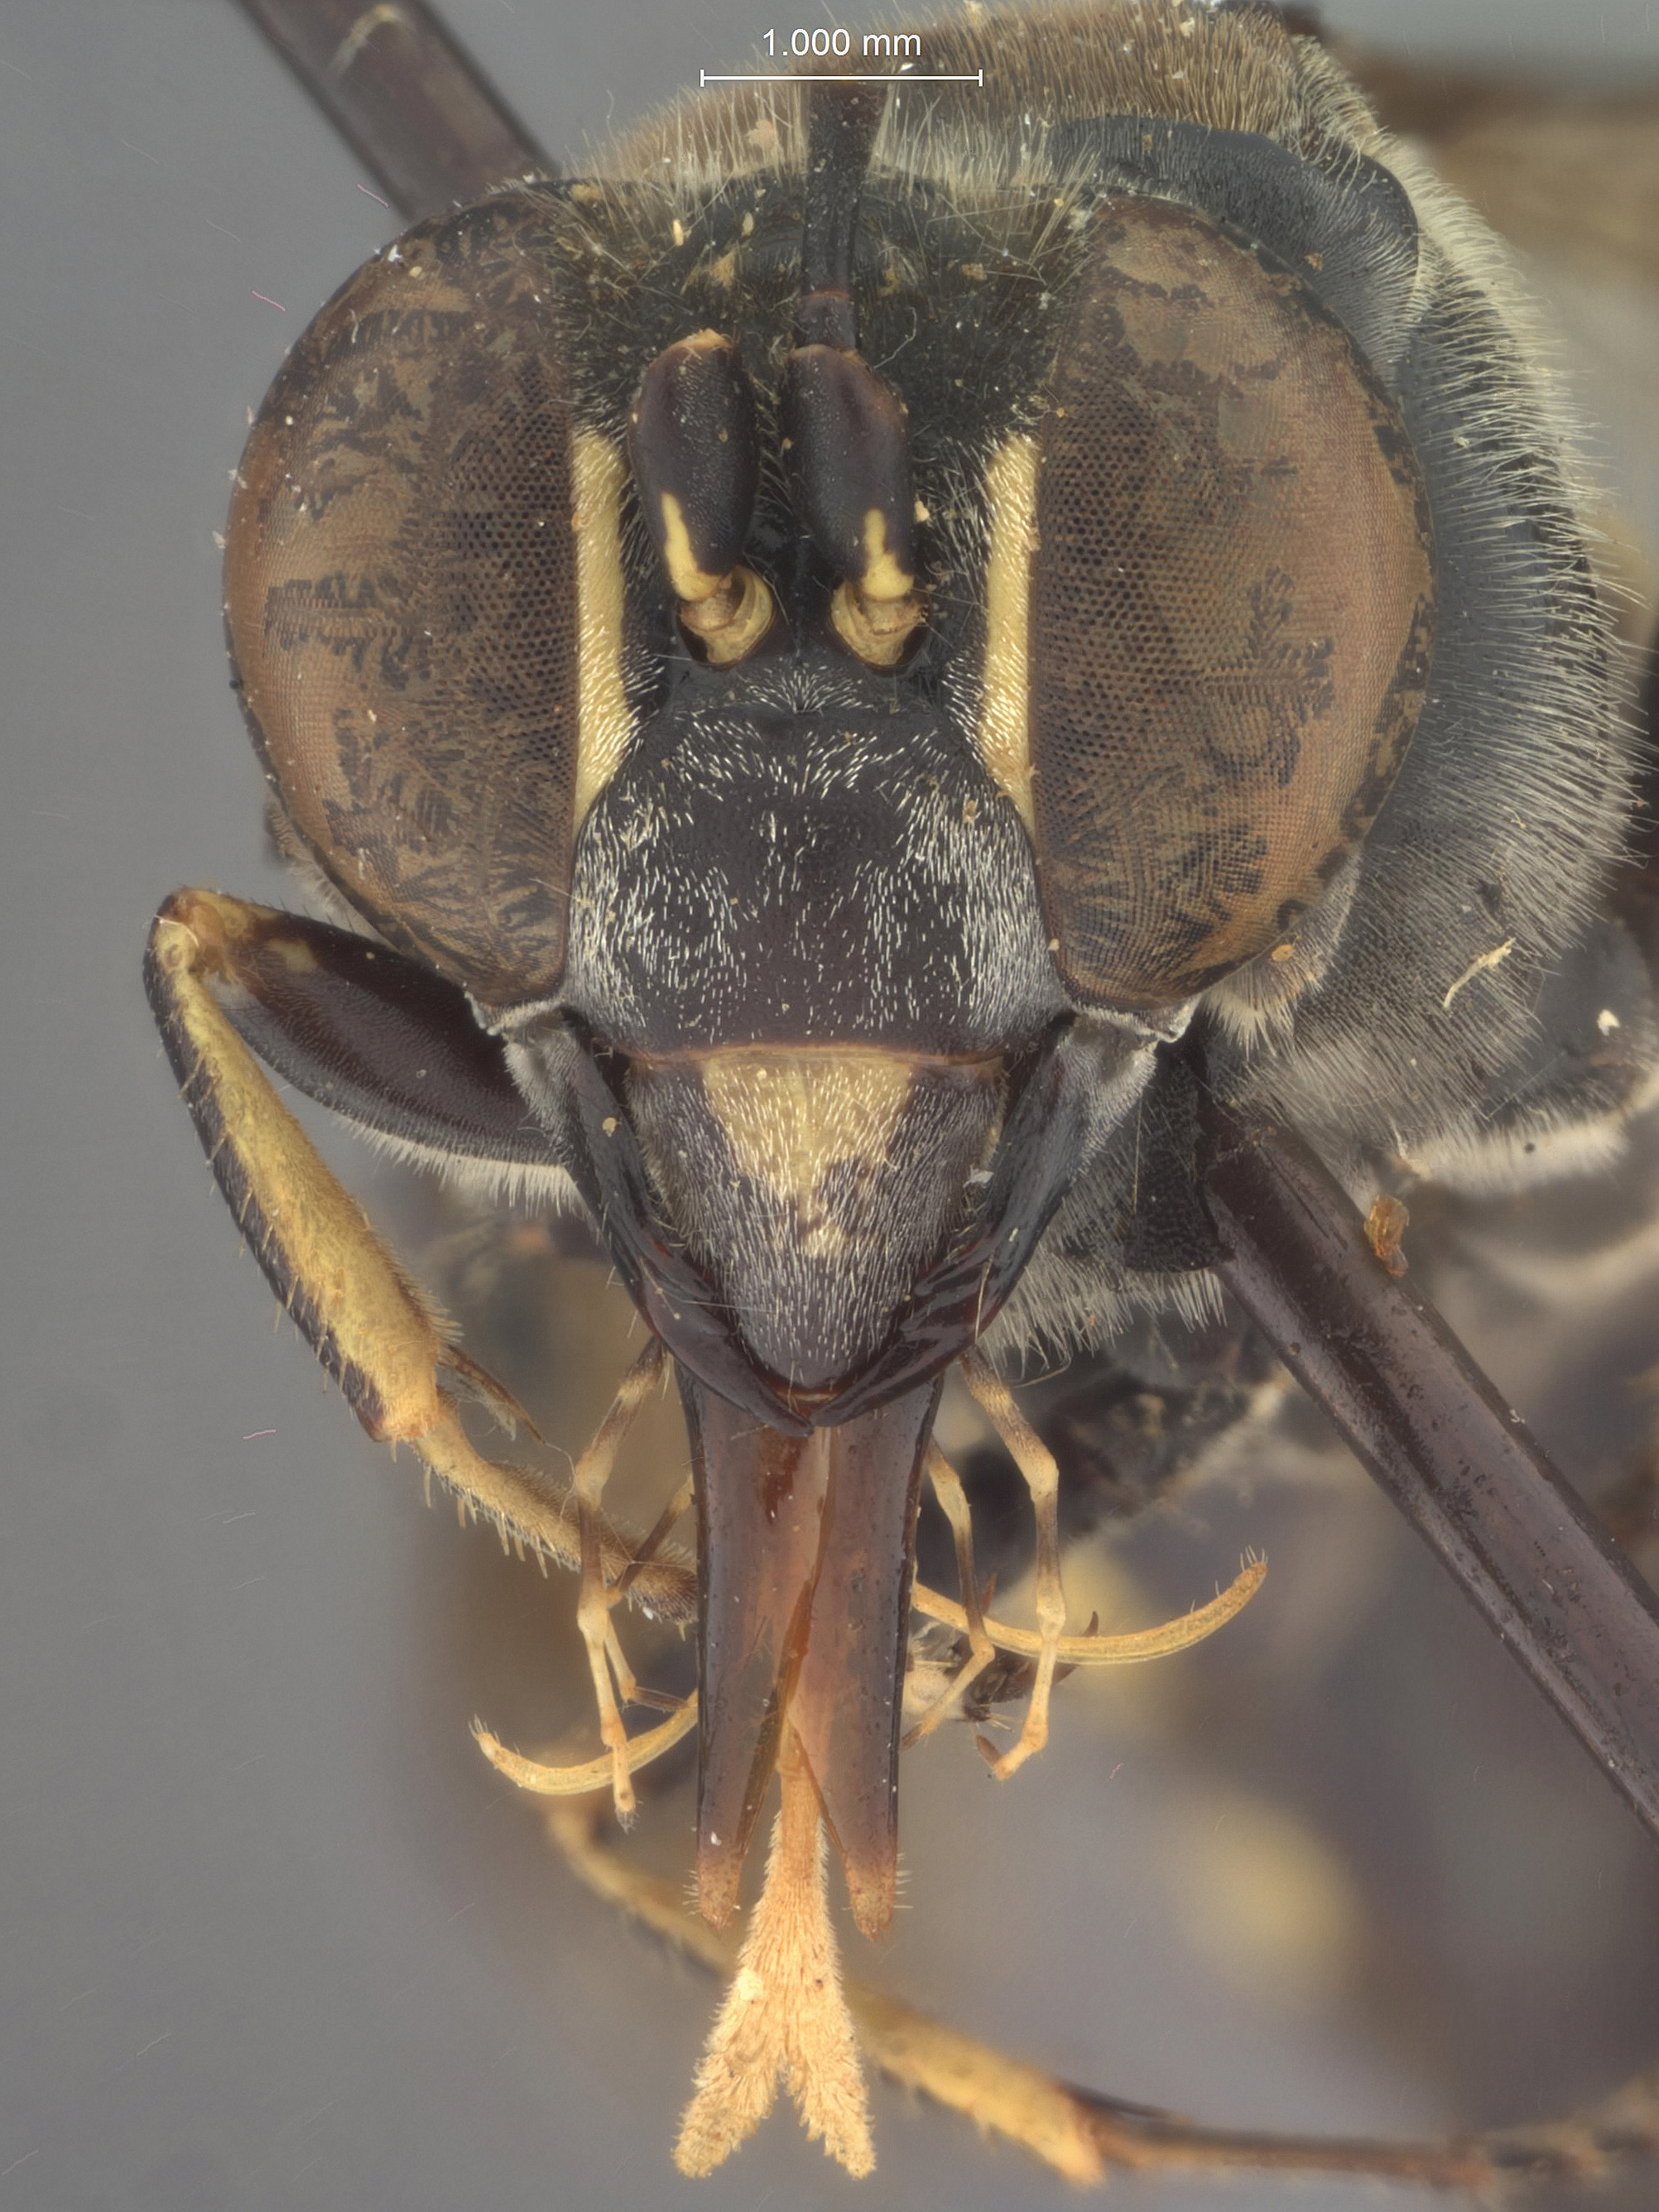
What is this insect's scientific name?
Bicyrtes quinquemaculata
